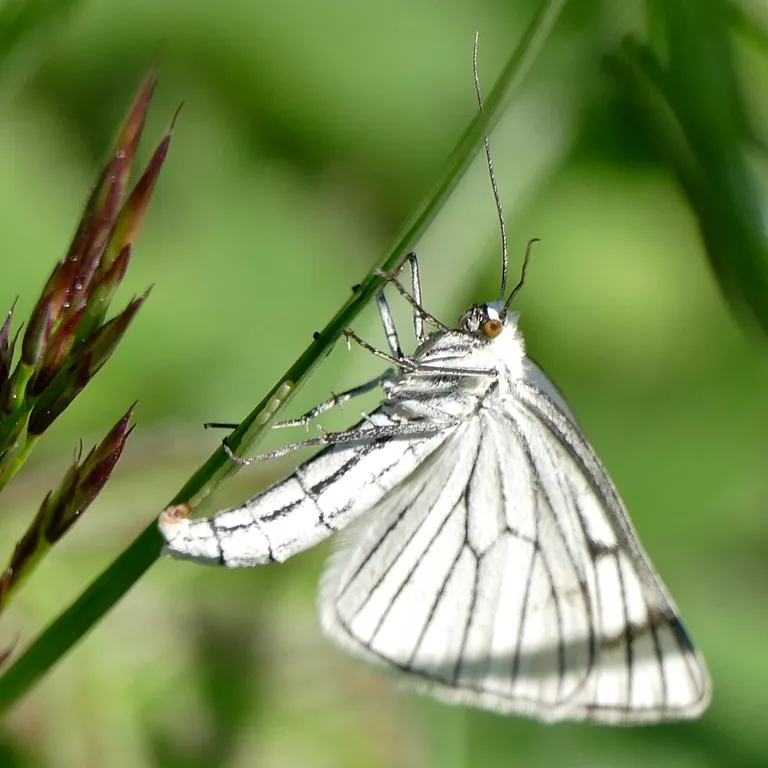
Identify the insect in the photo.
Siona lineata
